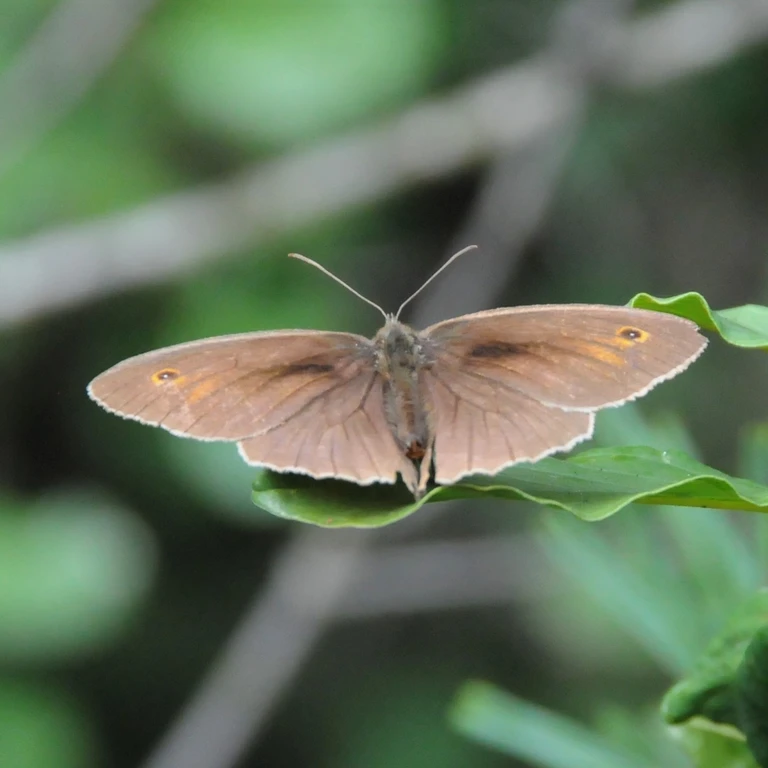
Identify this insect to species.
Maniola jurtina
